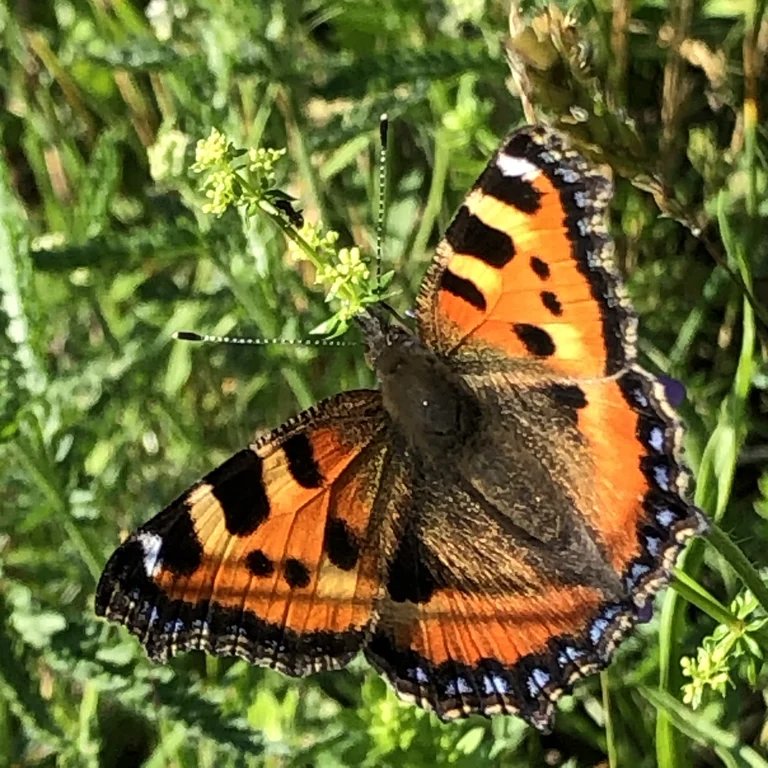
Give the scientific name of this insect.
Aglais urticae
